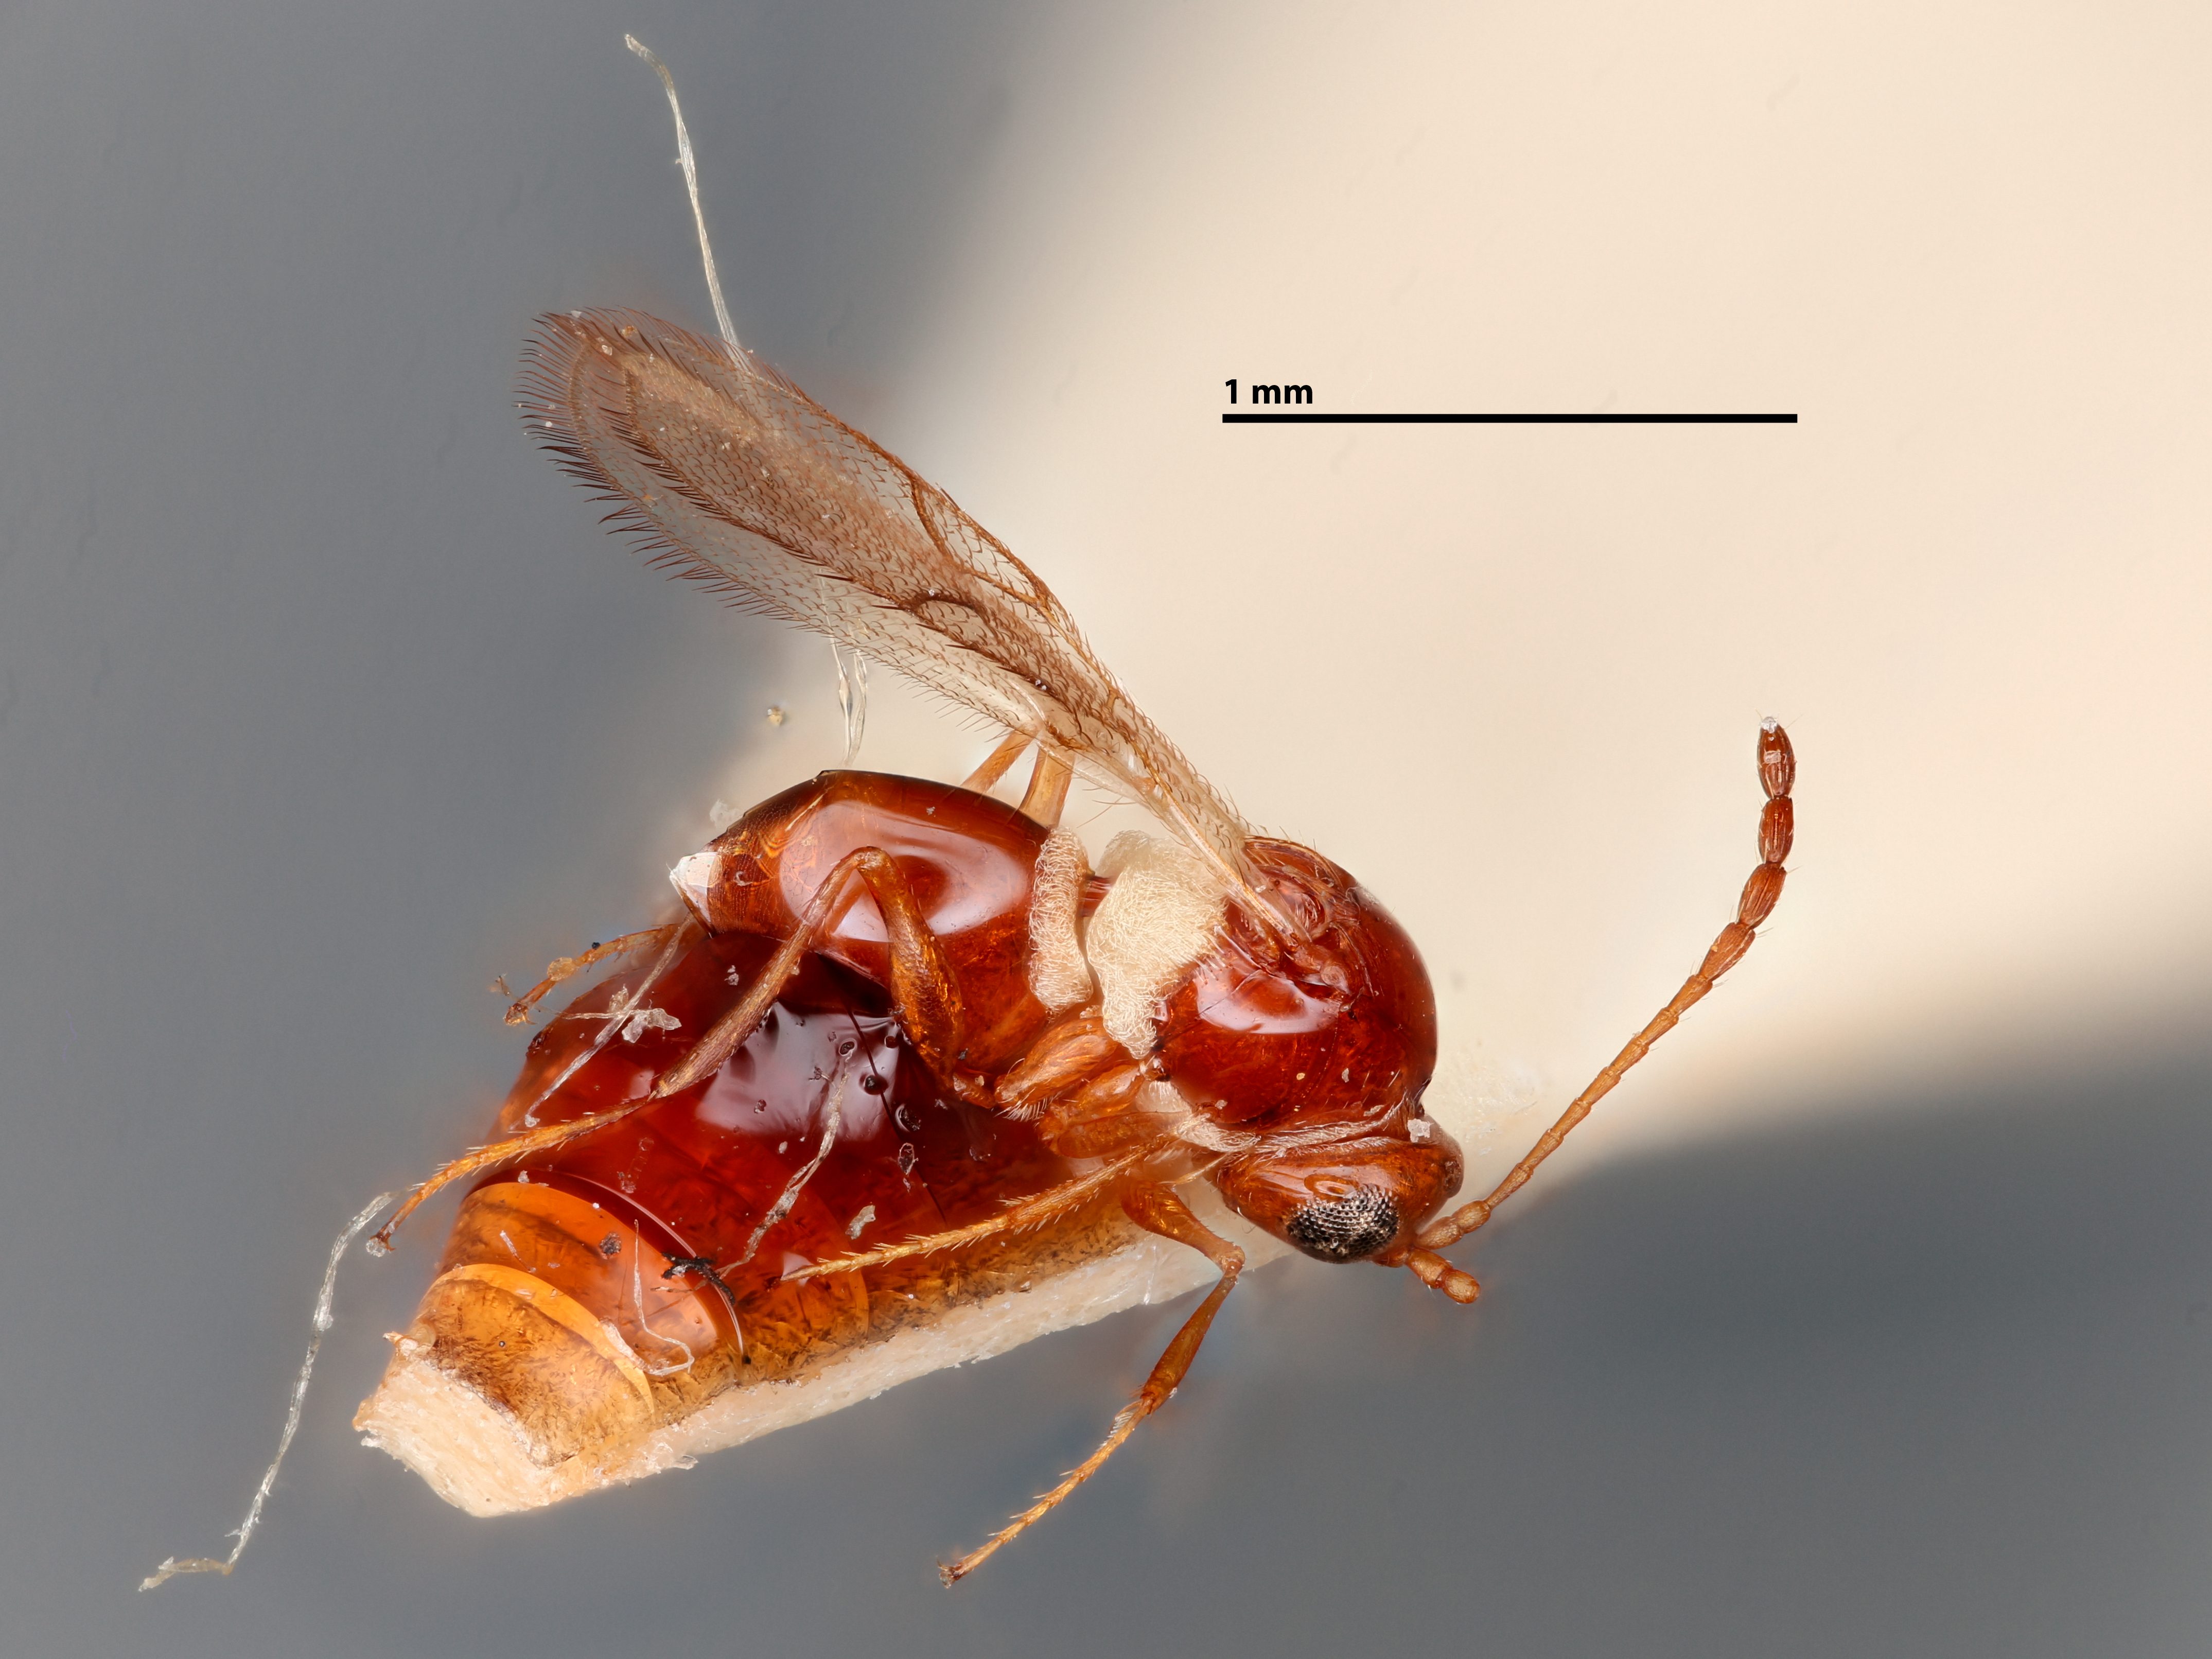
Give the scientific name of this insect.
Leptolamina ponapensis
